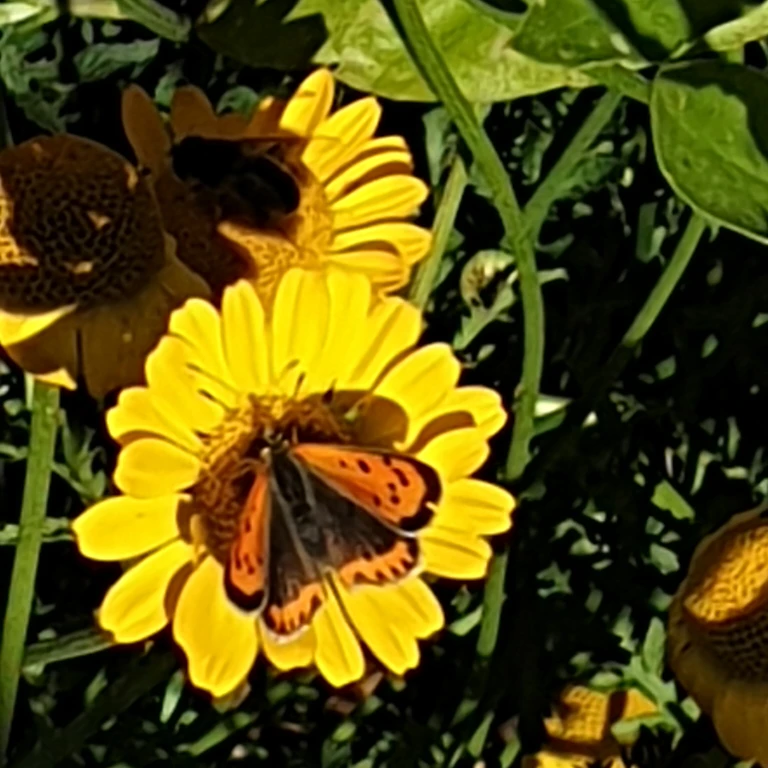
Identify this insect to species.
Lycaena phlaeas
